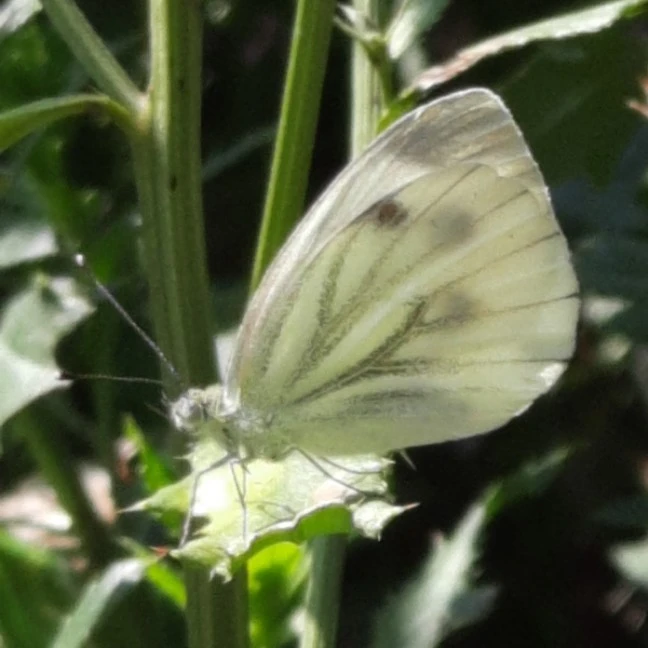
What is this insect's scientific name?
Pieris napi
